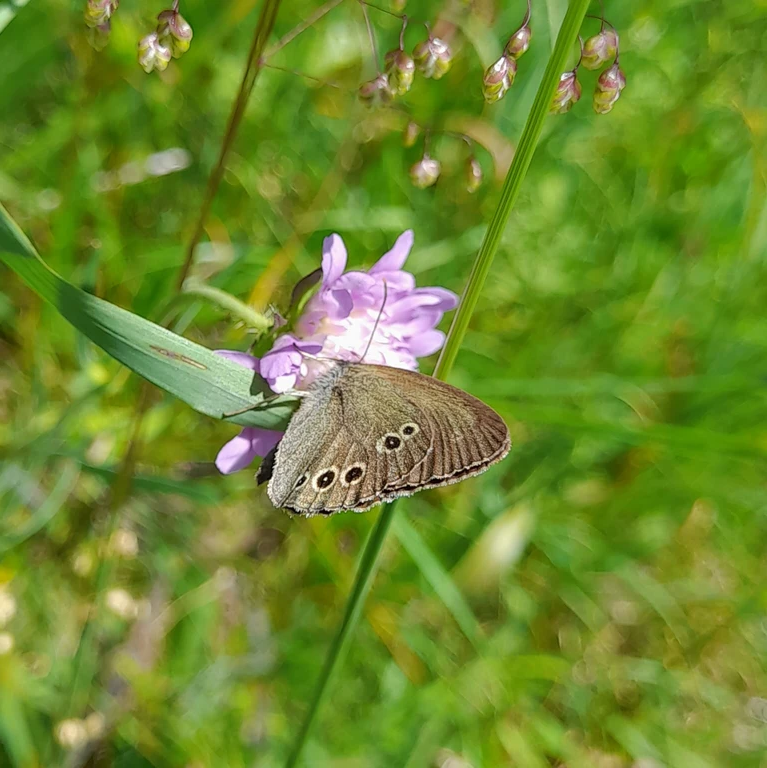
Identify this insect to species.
Aphantopus hyperantus
